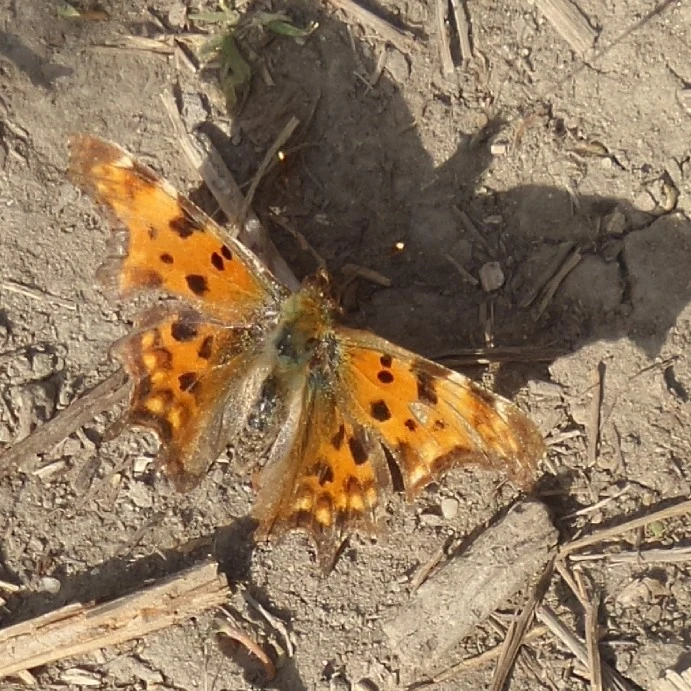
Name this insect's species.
Polygonia c-album
